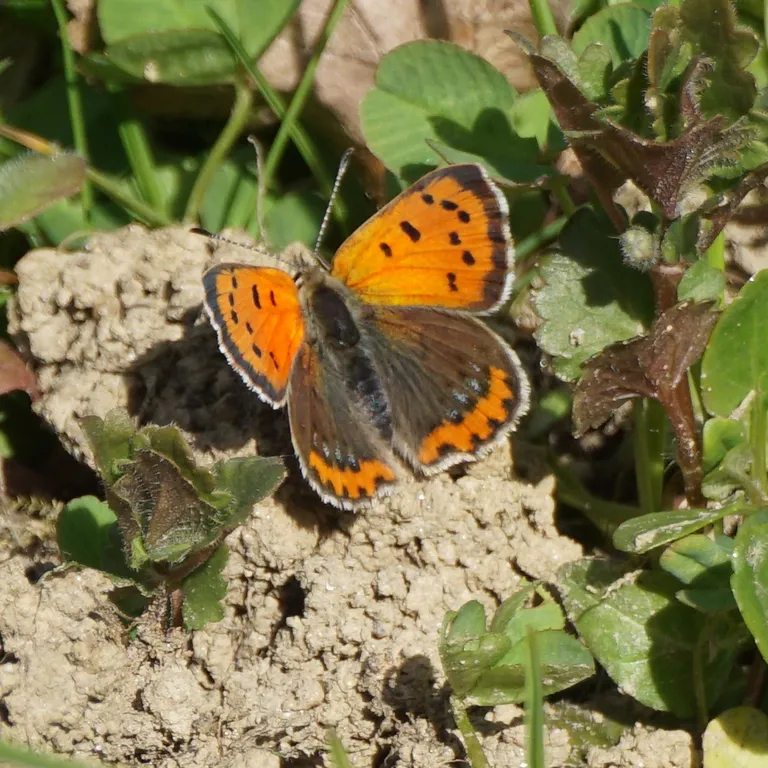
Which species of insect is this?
Lycaena phlaeas
